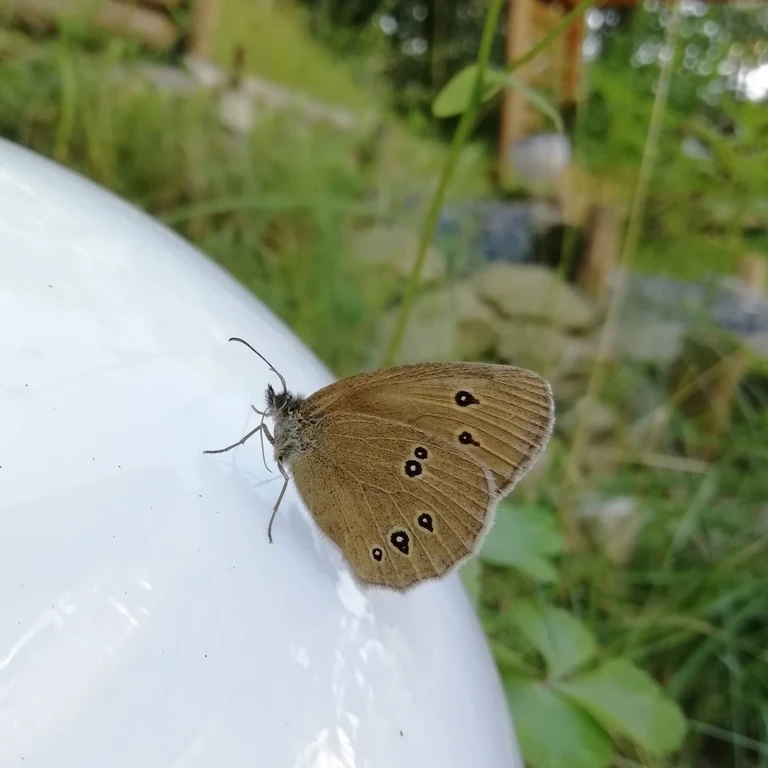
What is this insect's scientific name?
Aphantopus hyperantus
